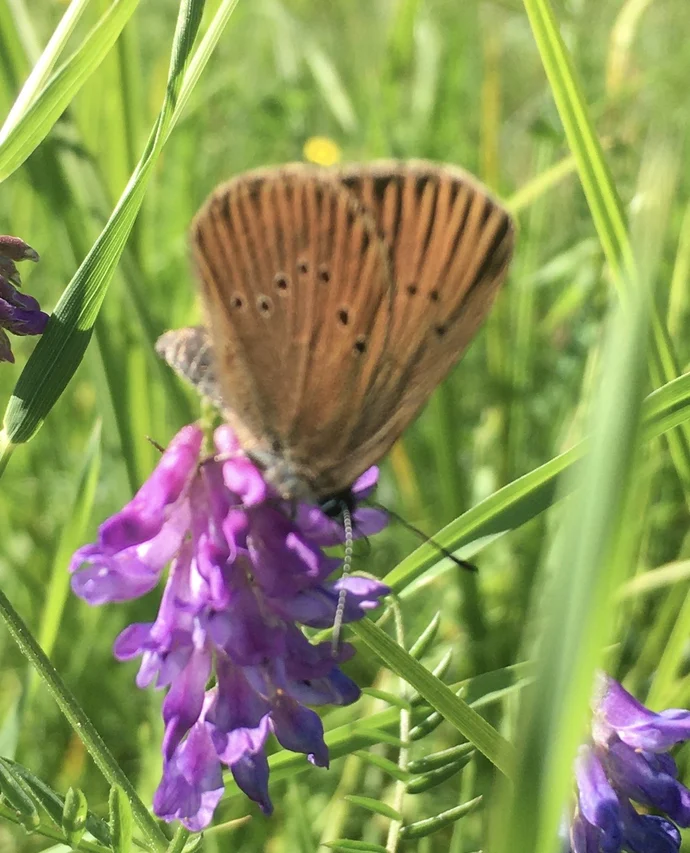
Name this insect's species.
Phengaris nausithous (also Maculinea nausithous)
